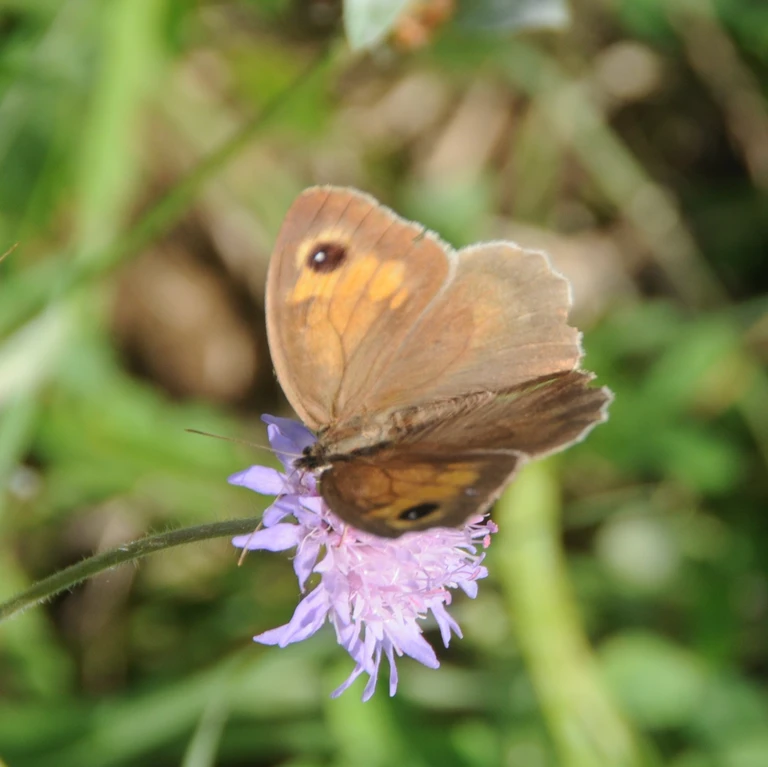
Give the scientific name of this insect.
Maniola jurtina
